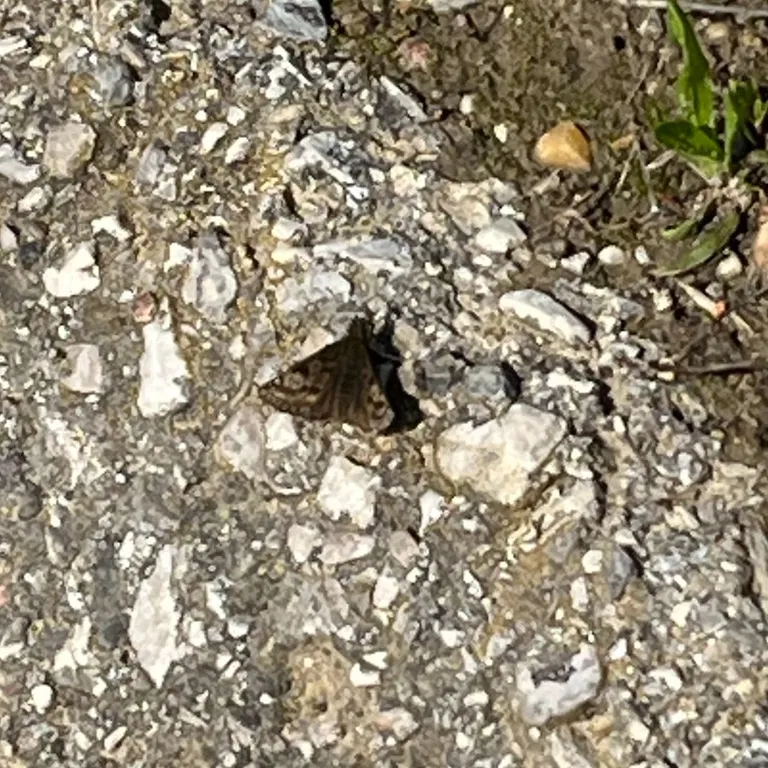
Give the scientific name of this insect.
Erynnis tages
